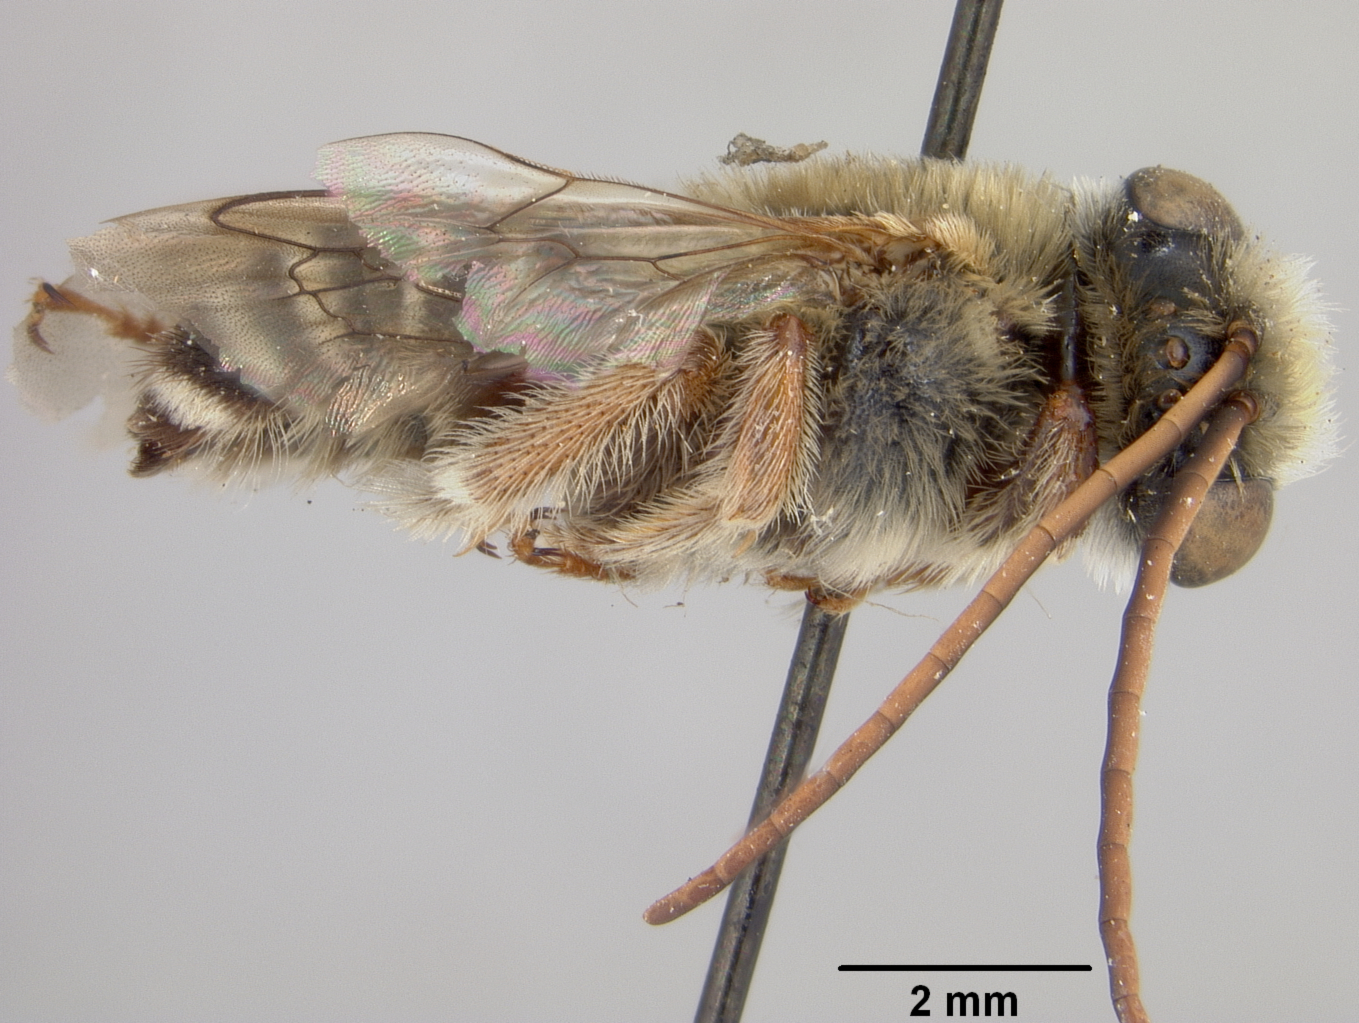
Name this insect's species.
Melissodes martinicensis
